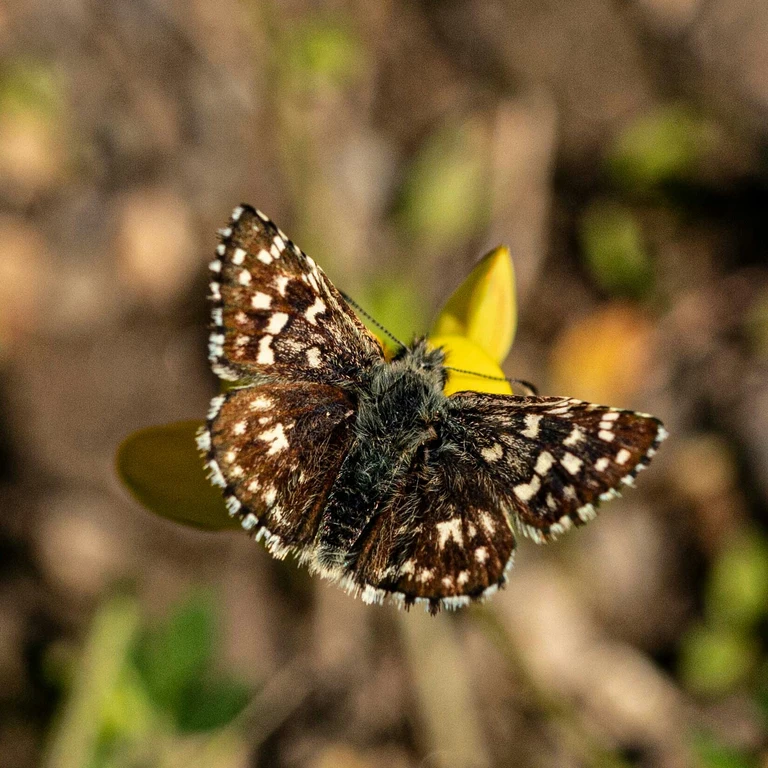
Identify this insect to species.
Pyrgus malvae
